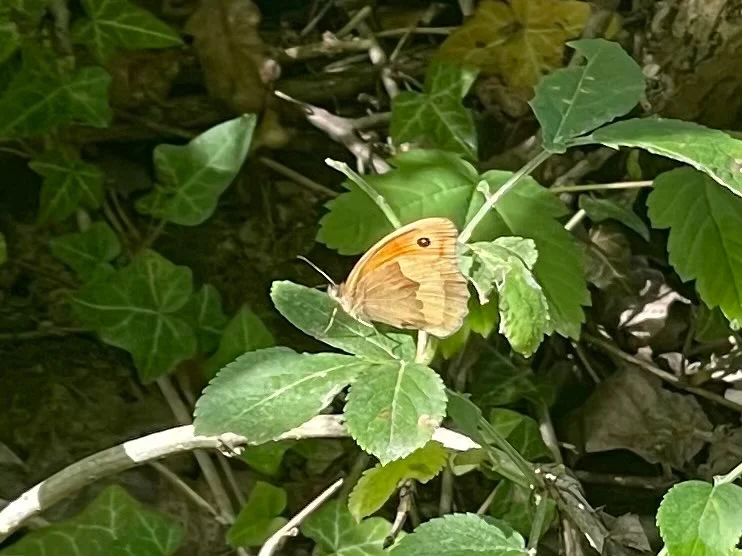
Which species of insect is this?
Maniola jurtina
